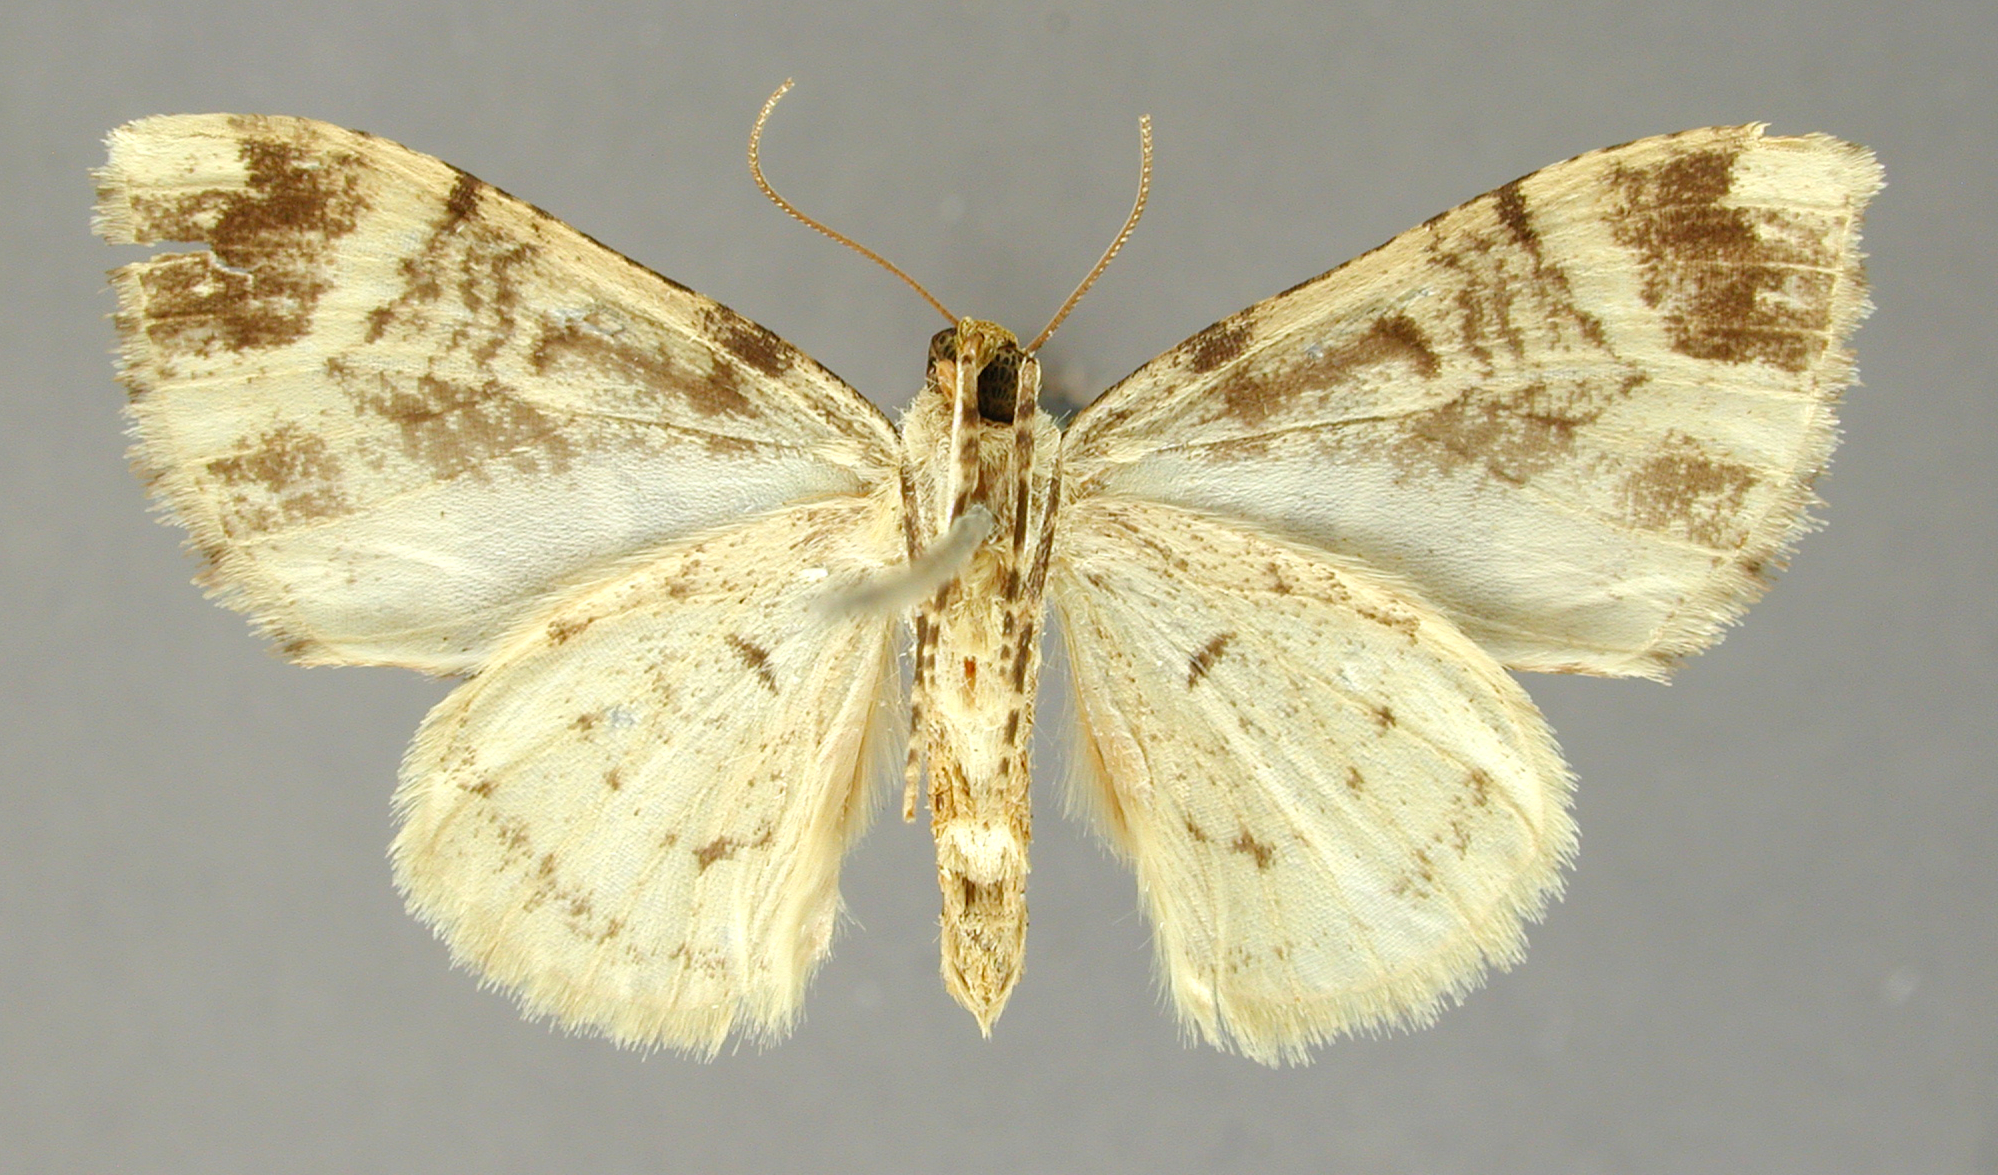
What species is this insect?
Cidaria gazapina
